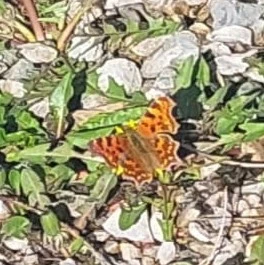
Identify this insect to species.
Polygonia c-album
